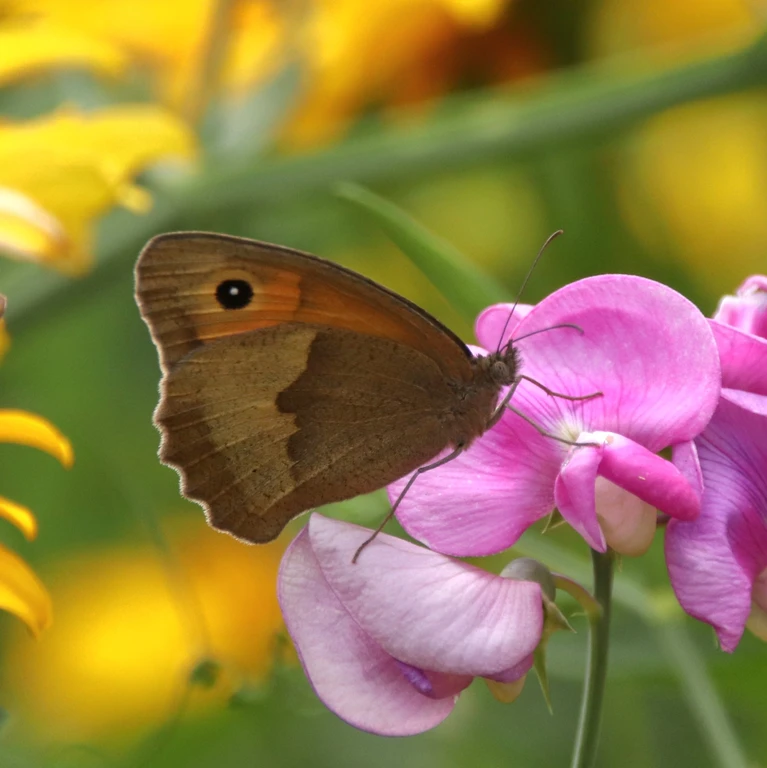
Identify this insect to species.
Maniola jurtina
